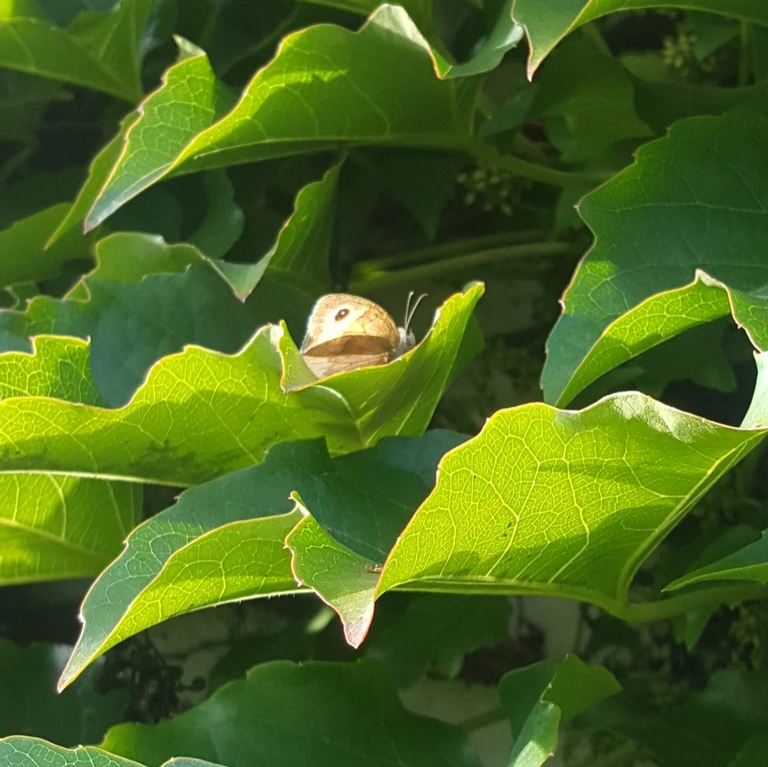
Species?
Maniola jurtina
